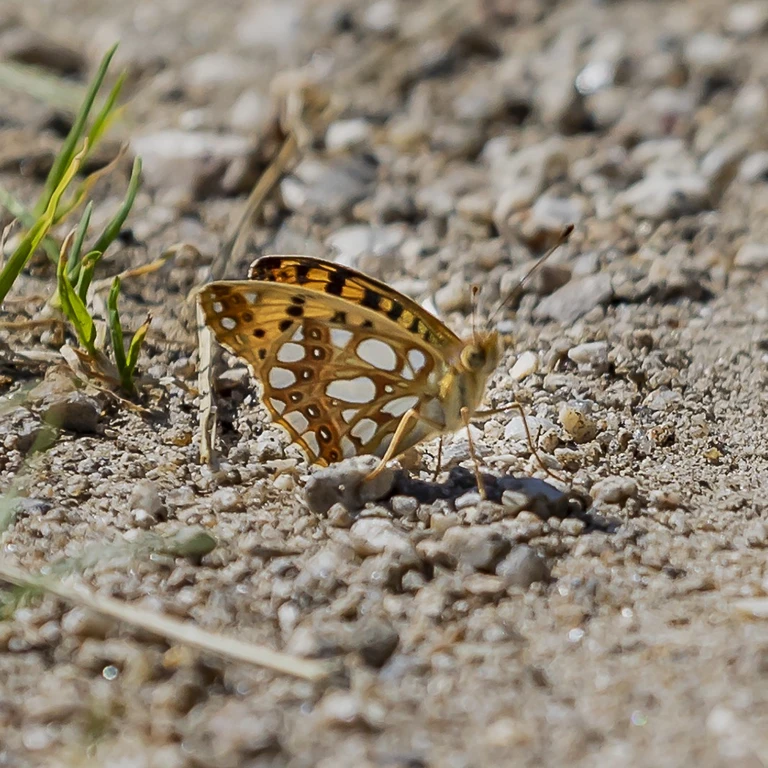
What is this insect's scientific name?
Issoria lathonia
